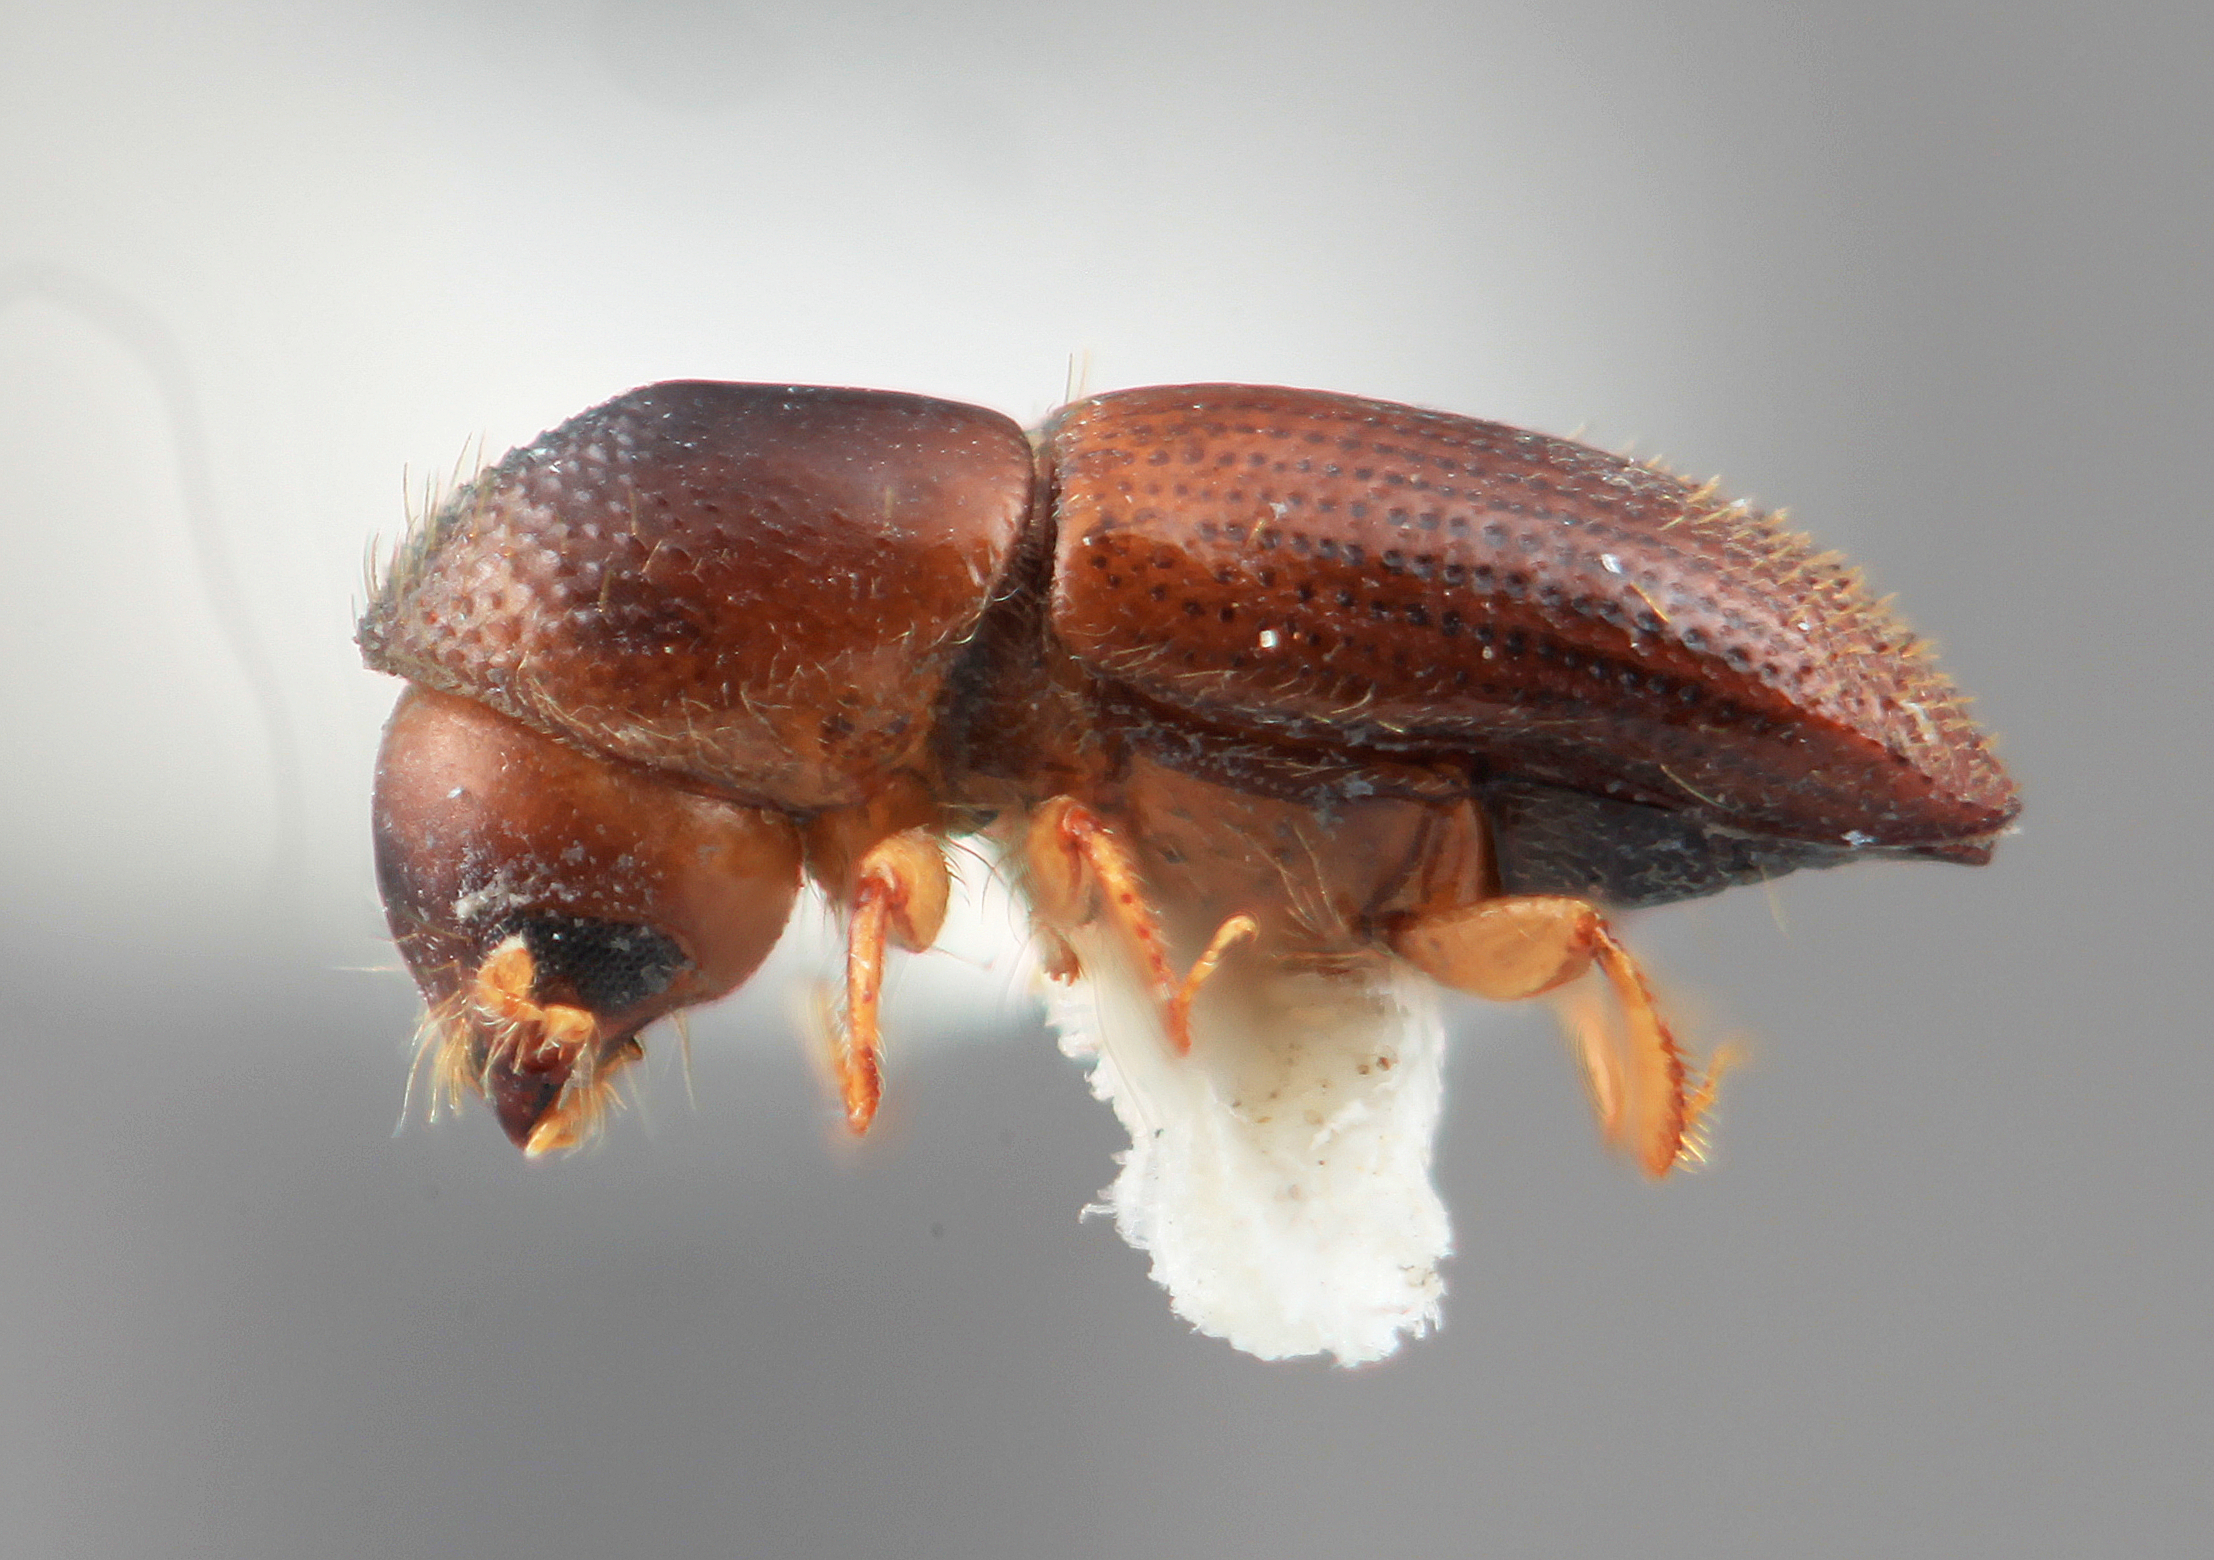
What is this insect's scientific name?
Xyleborus demissus
